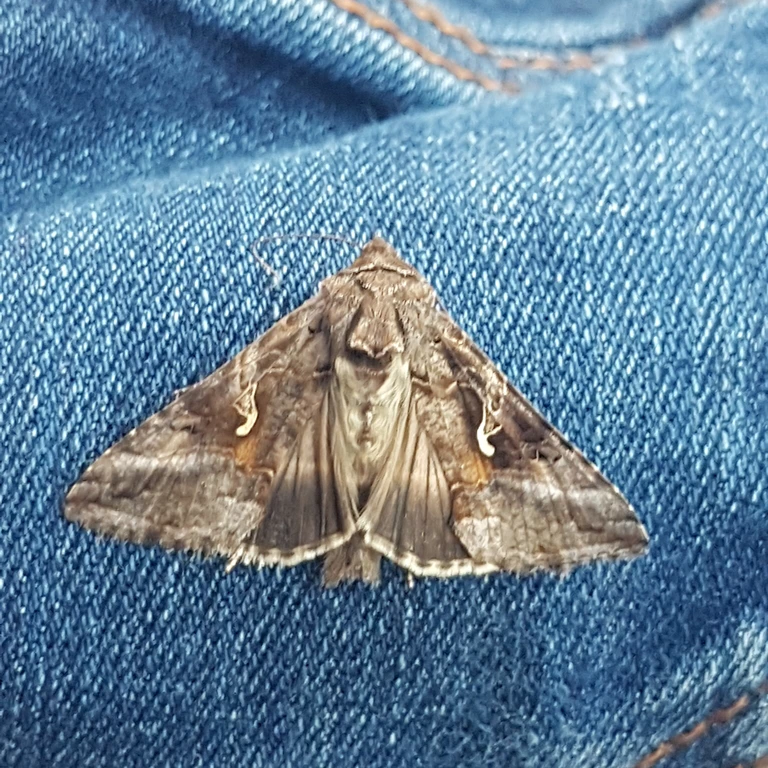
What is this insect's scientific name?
Autographa gamma
